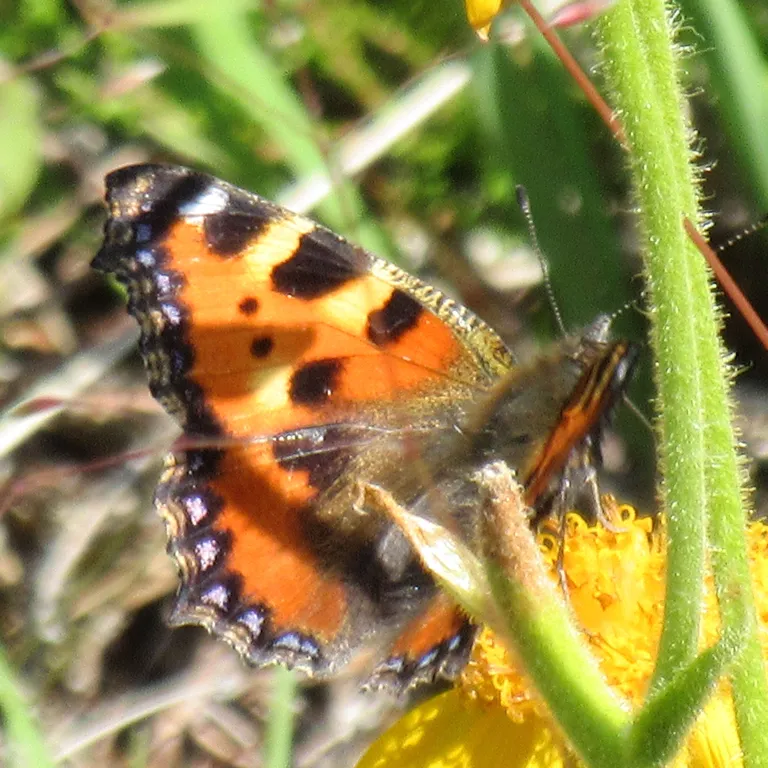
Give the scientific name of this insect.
Aglais urticae
